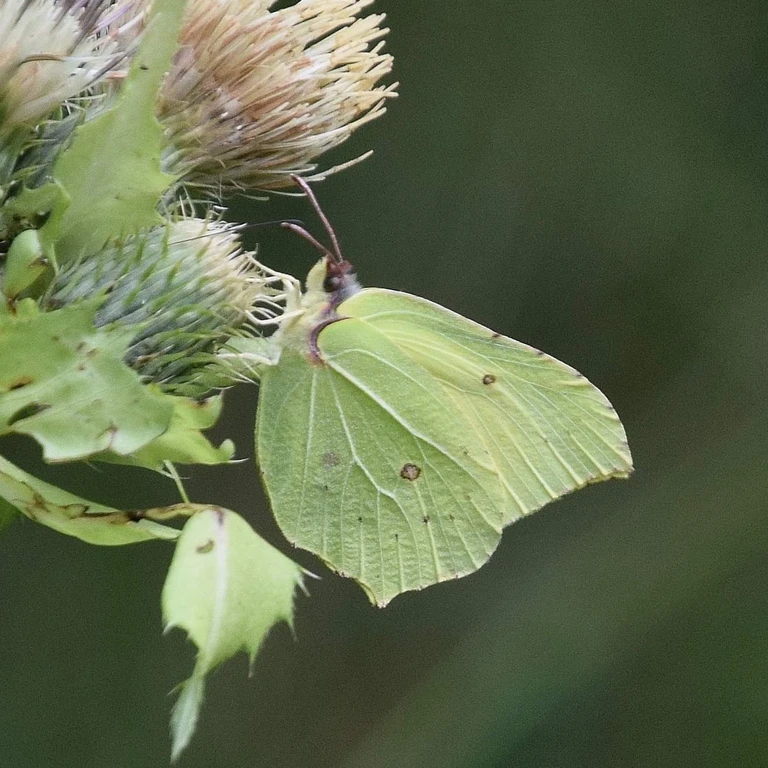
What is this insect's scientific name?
Gonepteryx rhamni
